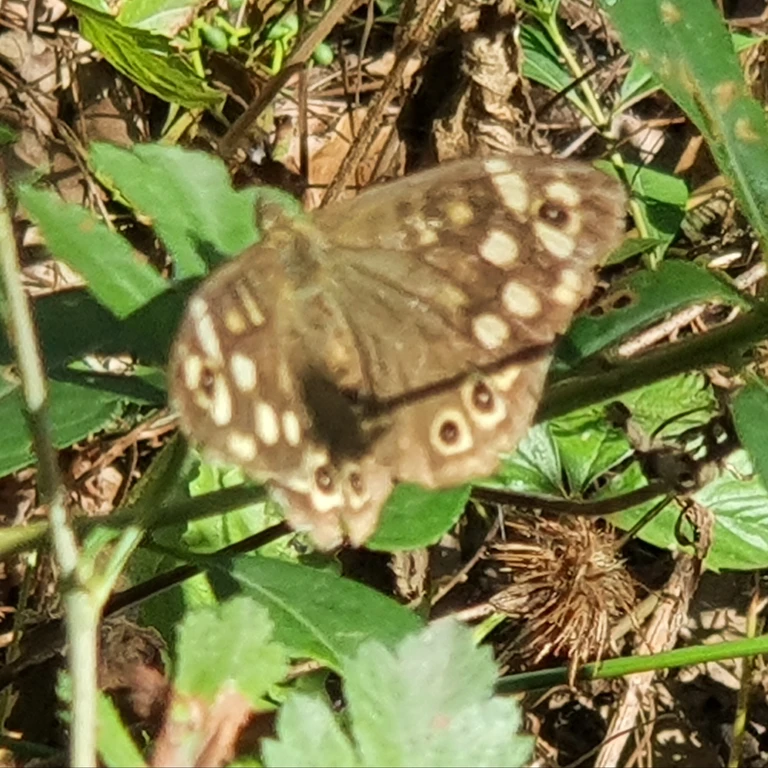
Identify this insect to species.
Pararge aegeria
